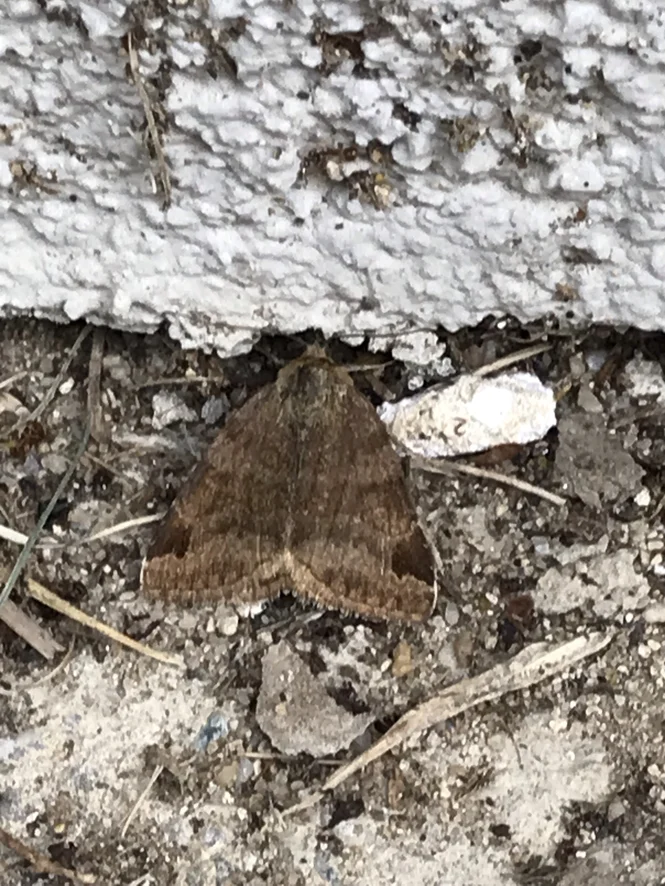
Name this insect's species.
Euclidia glyphica
